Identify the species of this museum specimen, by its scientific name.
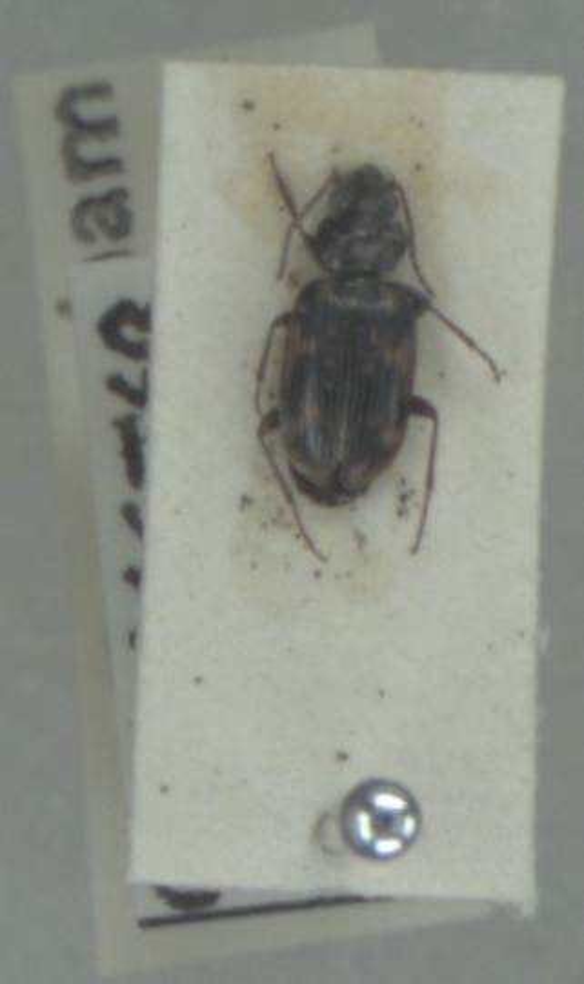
Bembidion varium
